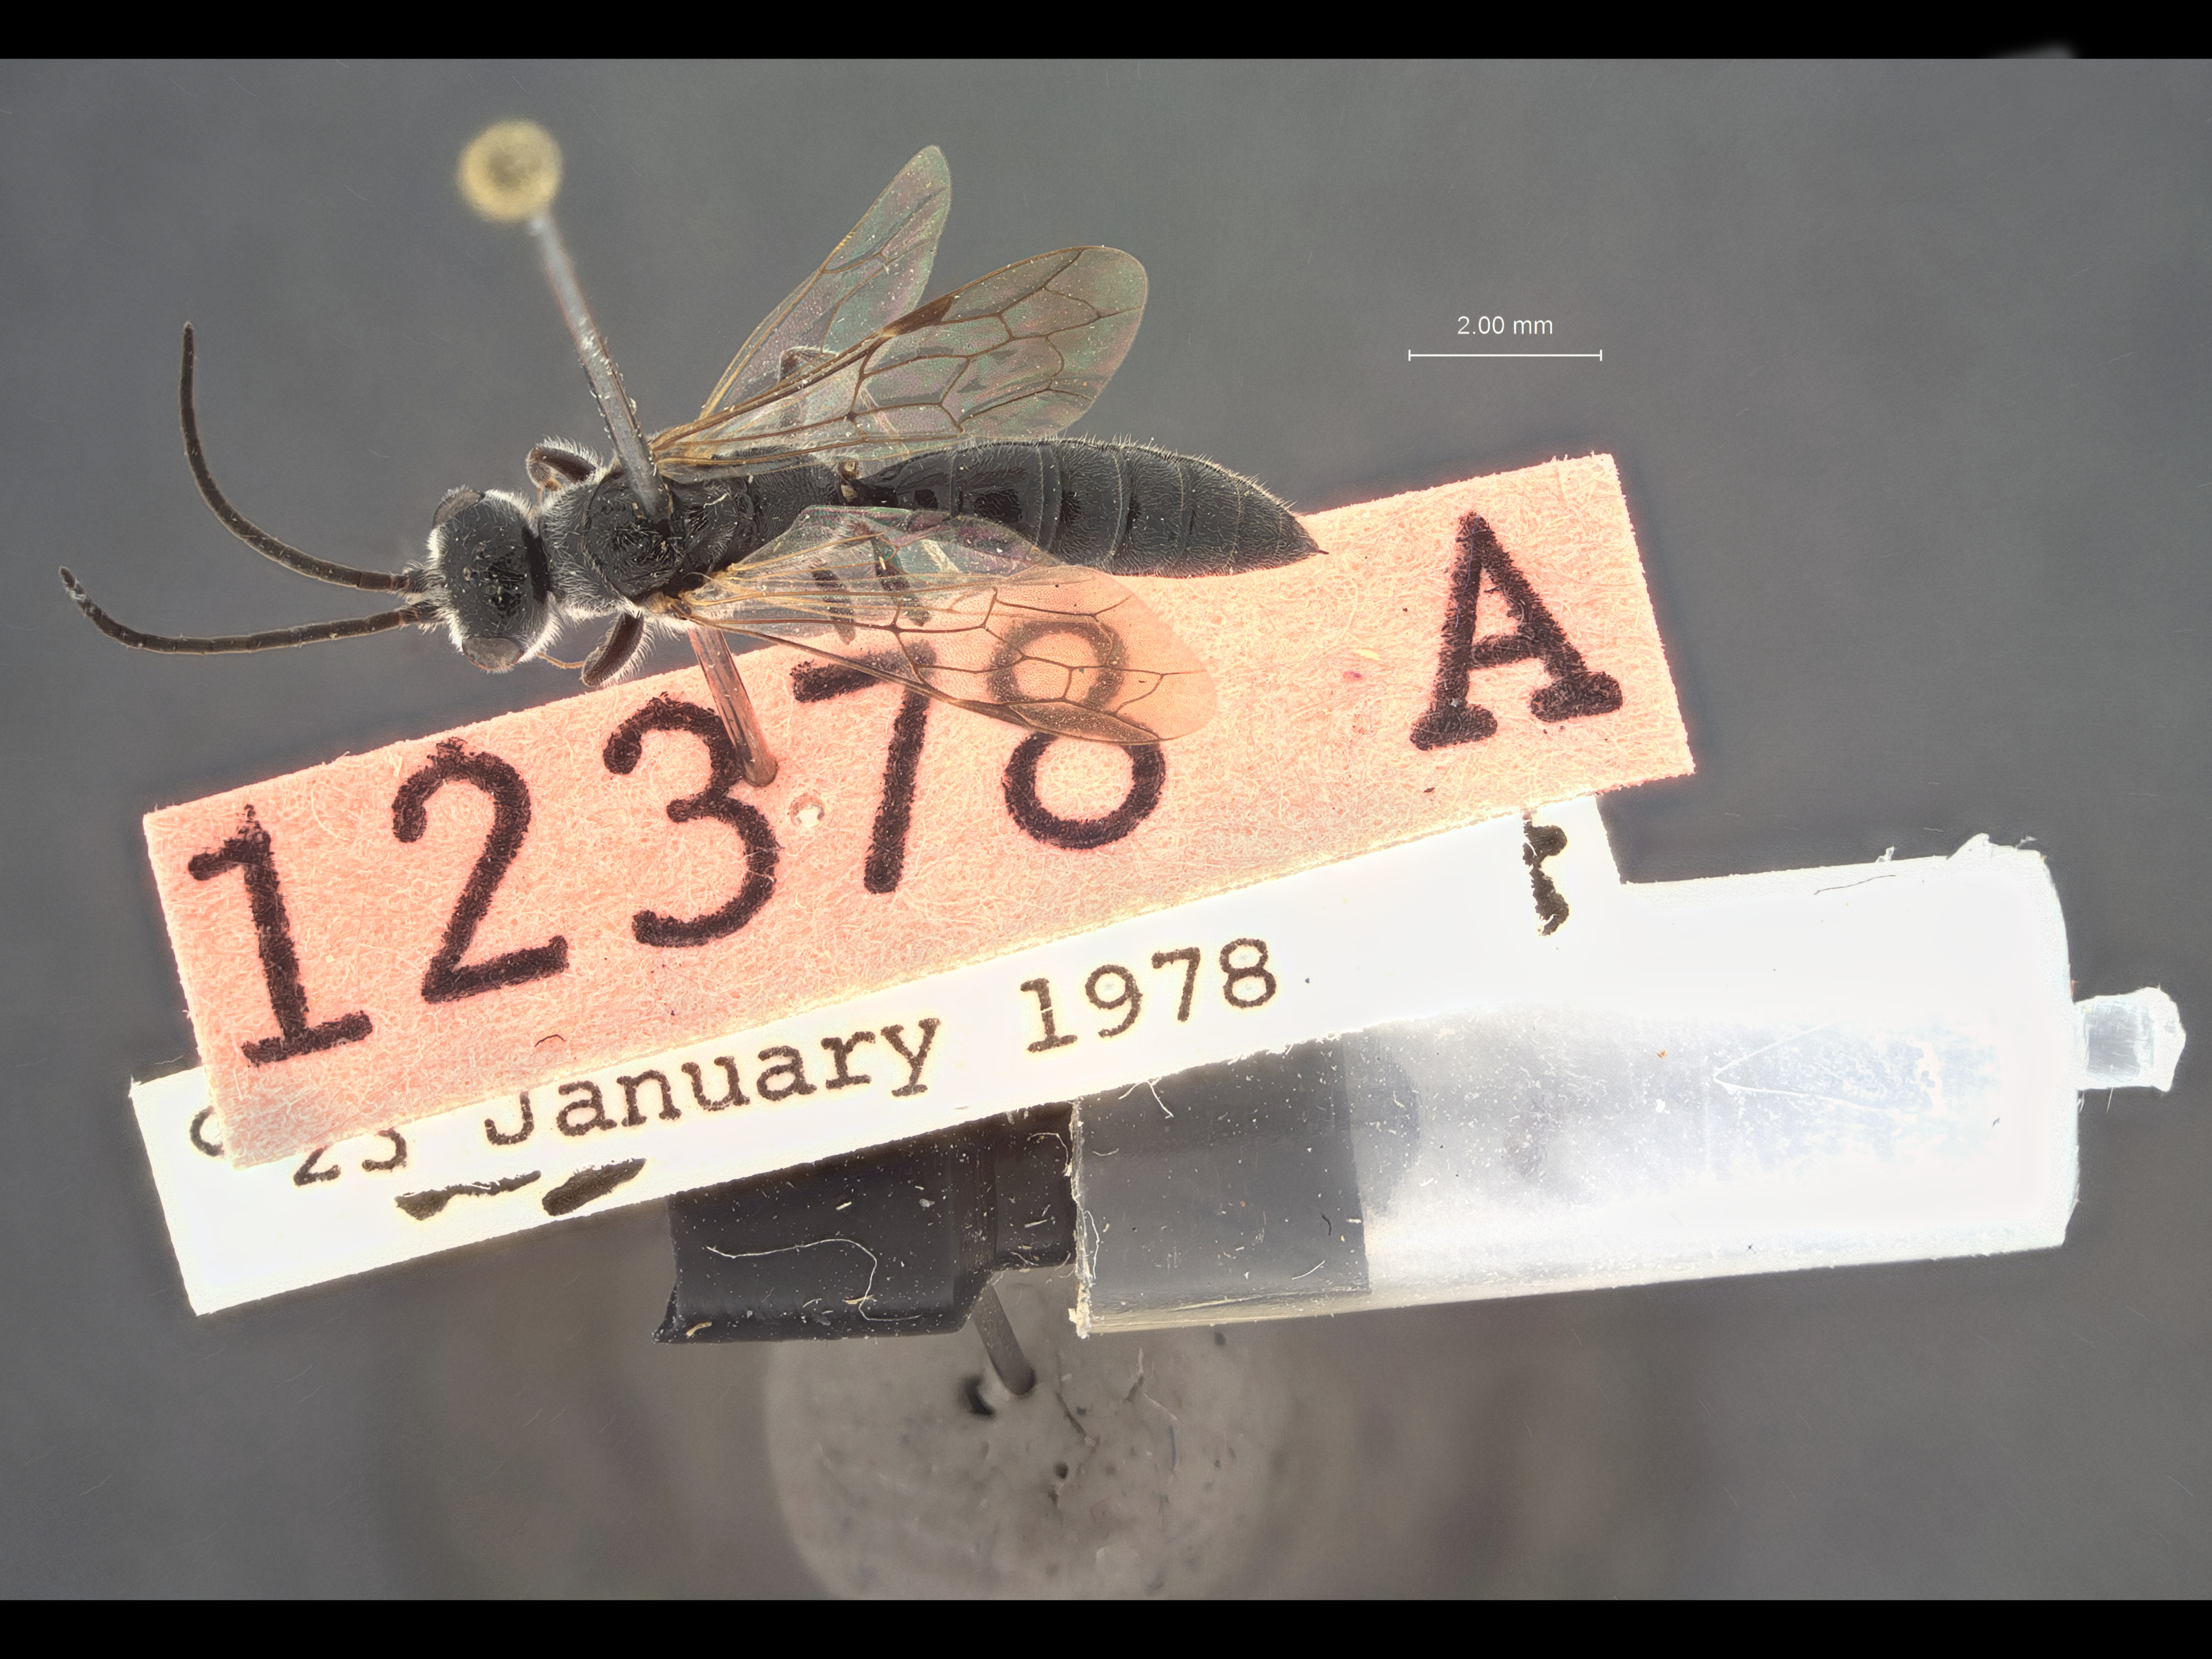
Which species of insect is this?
Methocha litoralis
